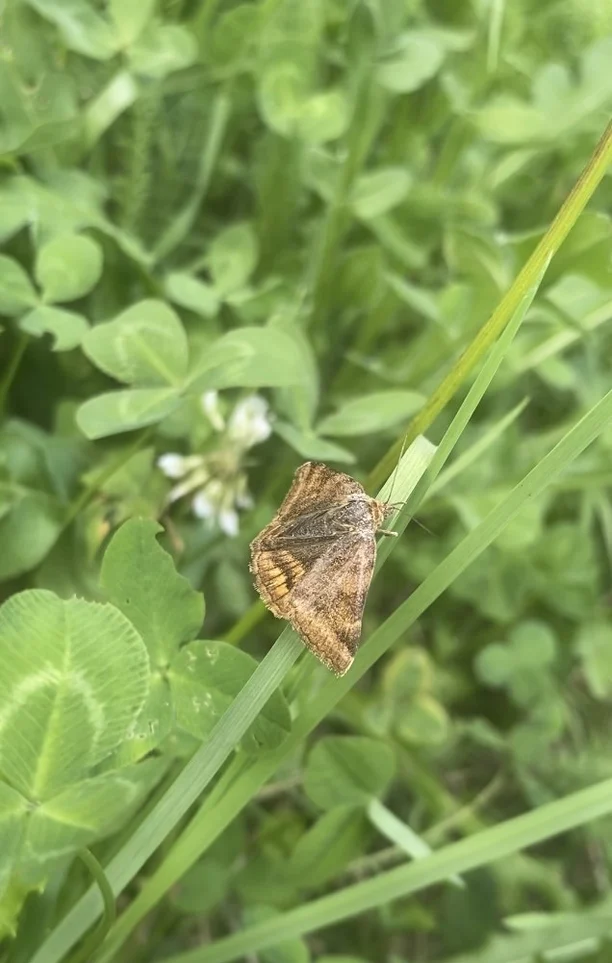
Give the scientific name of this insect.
Euclidia glyphica
